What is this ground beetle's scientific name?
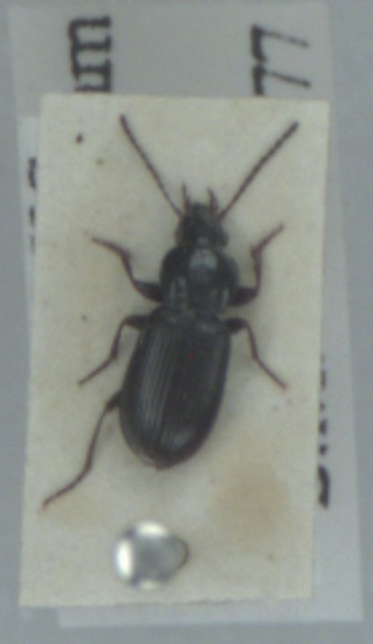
Pterostichus diligens
